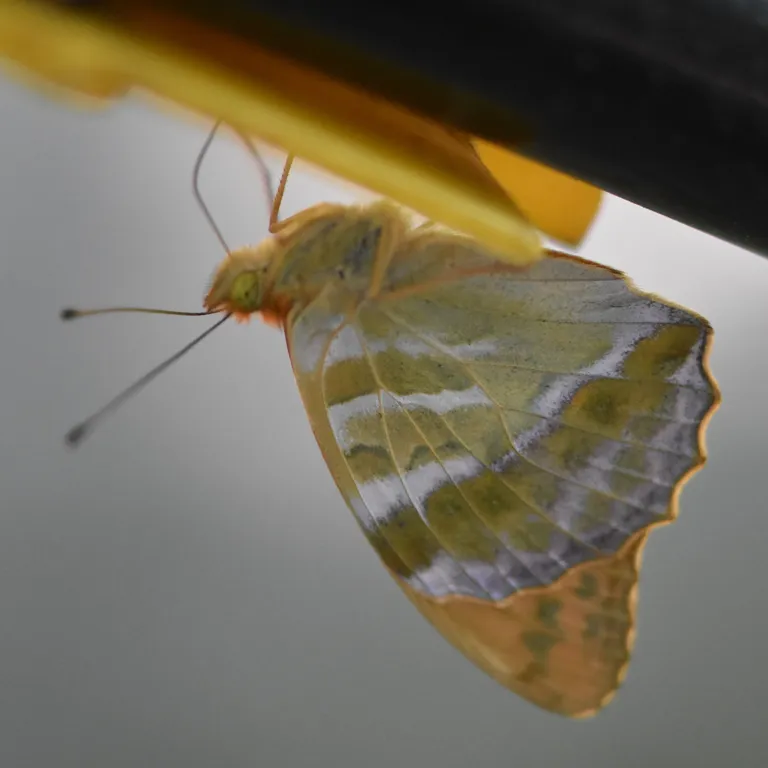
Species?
Argynnis paphia
